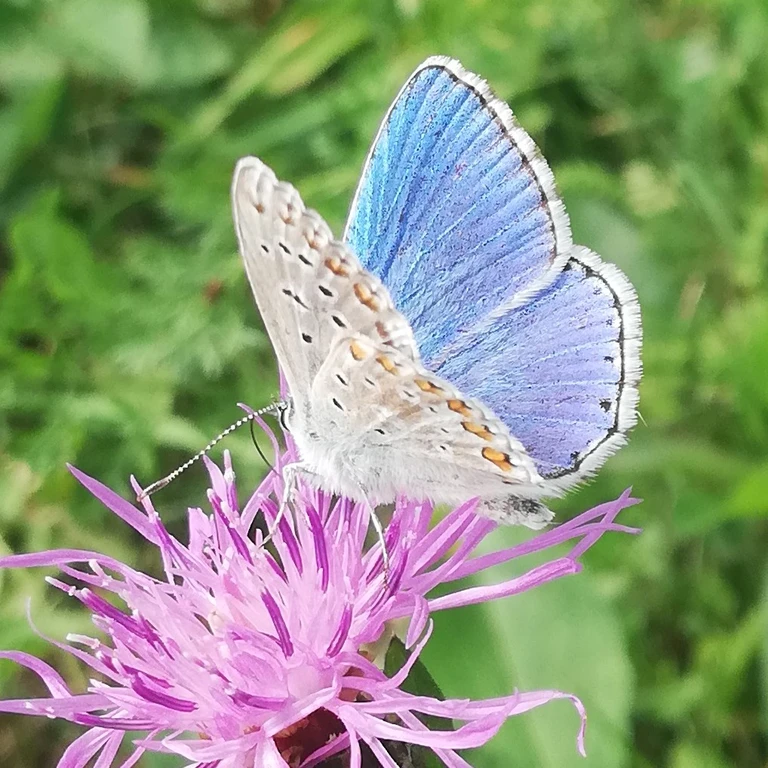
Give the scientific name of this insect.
Lysandra bellargus
